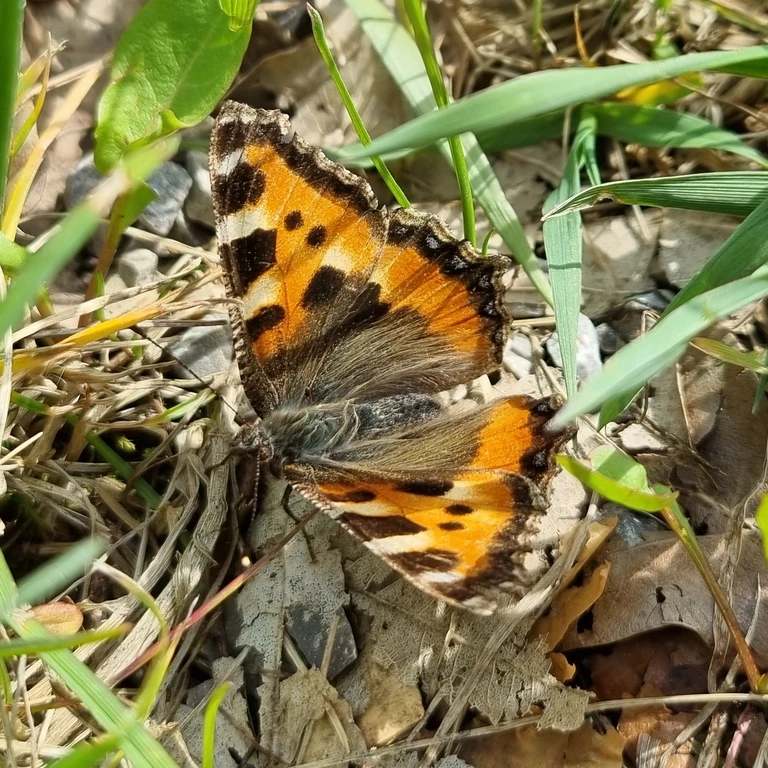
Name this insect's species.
Aglais urticae
